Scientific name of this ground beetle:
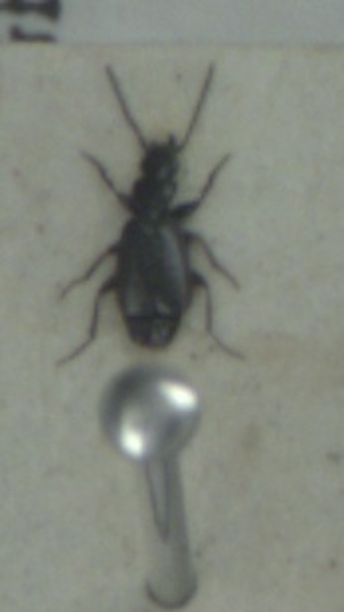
Microlestes maurus
